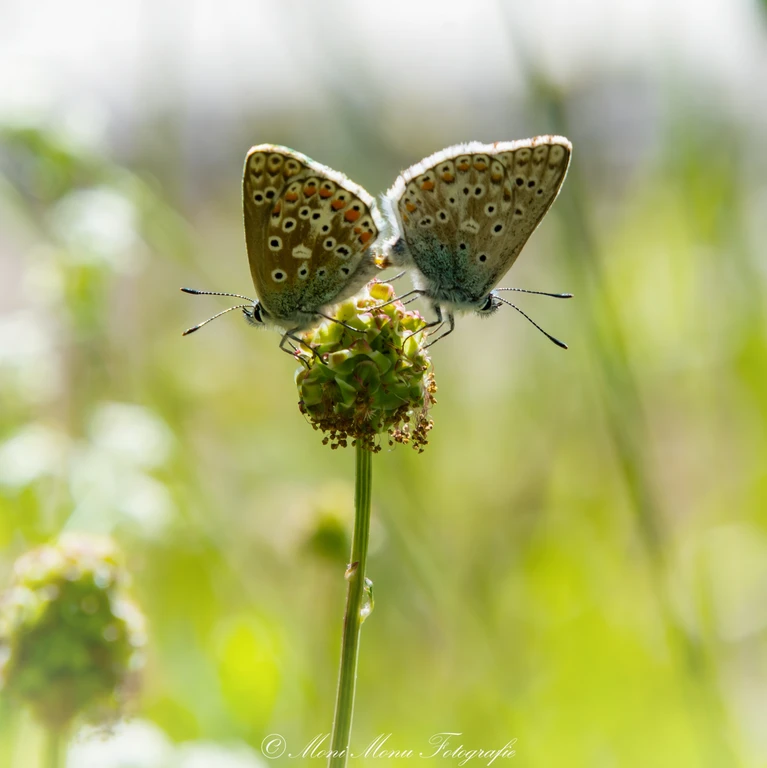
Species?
Lysandra bellargus
